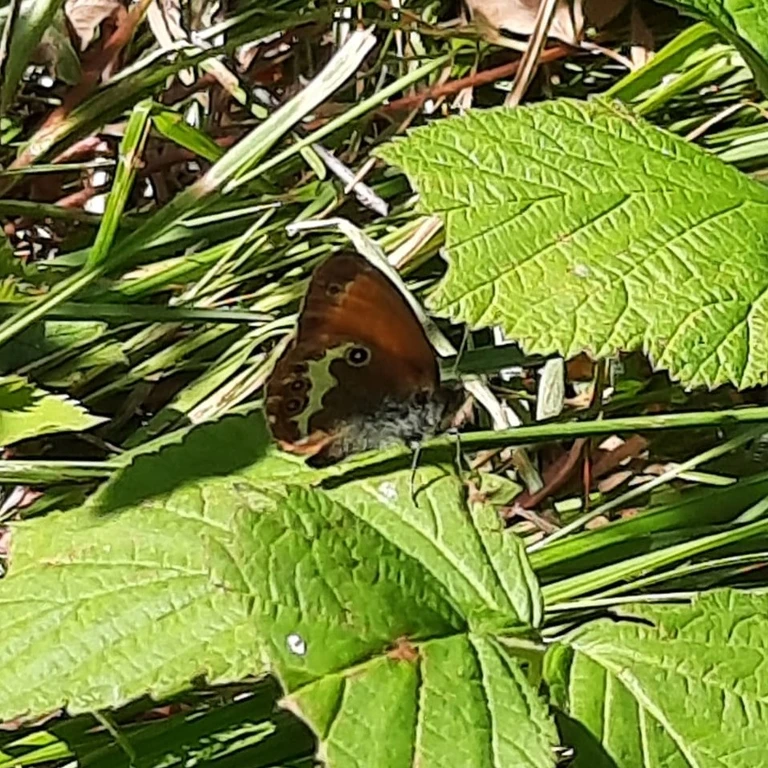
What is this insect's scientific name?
Coenonympha arcania
